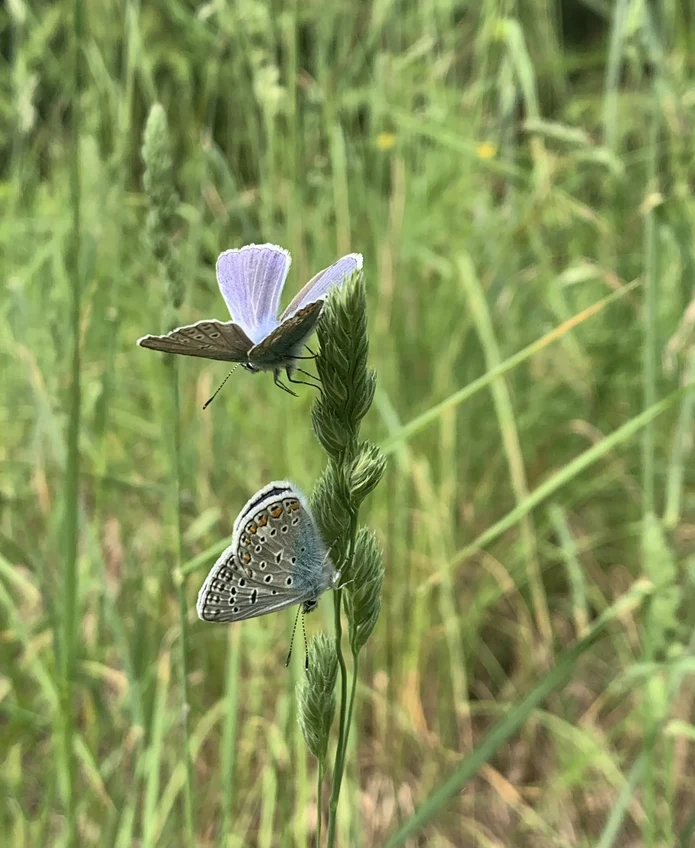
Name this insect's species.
Polyommatus icarus
